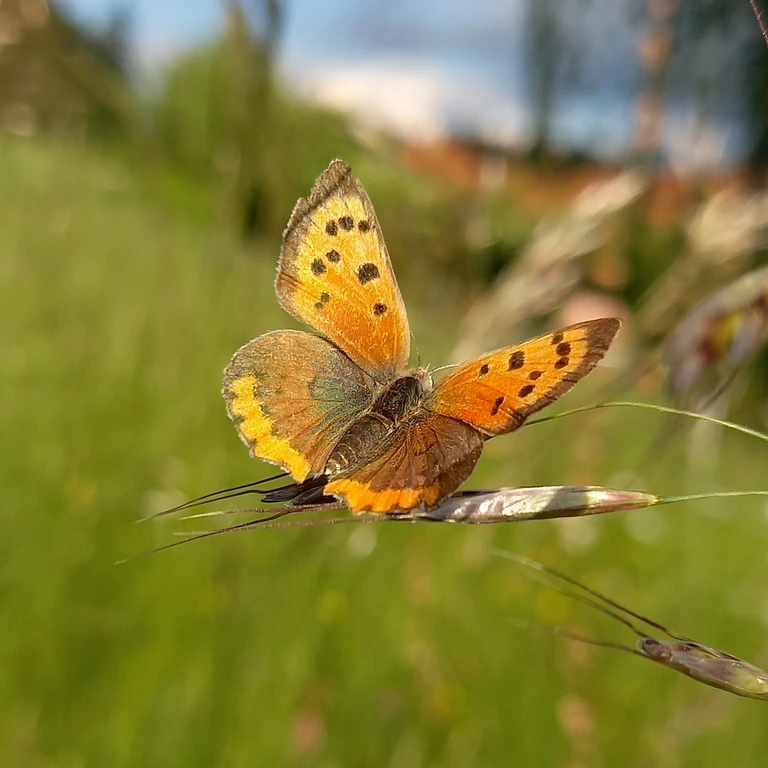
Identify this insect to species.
Lycaena phlaeas
